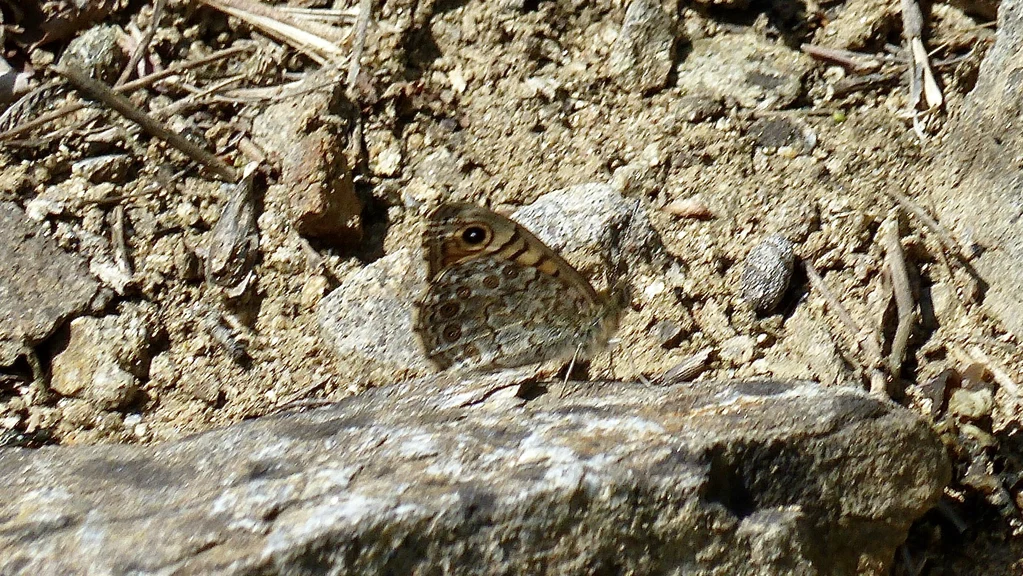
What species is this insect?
Lasiommata megera (also Pararge megera)
